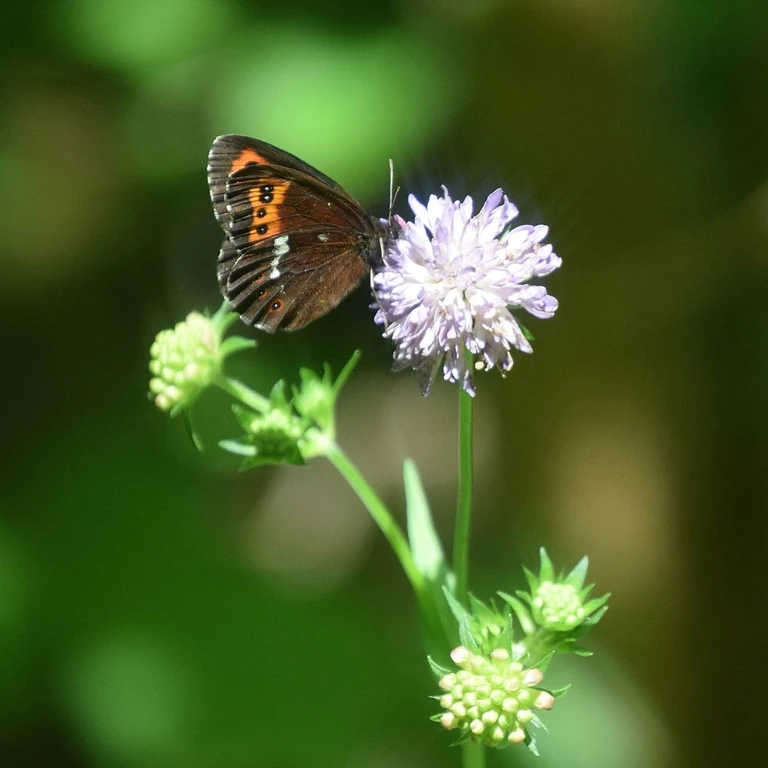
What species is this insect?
Erebia ligea
